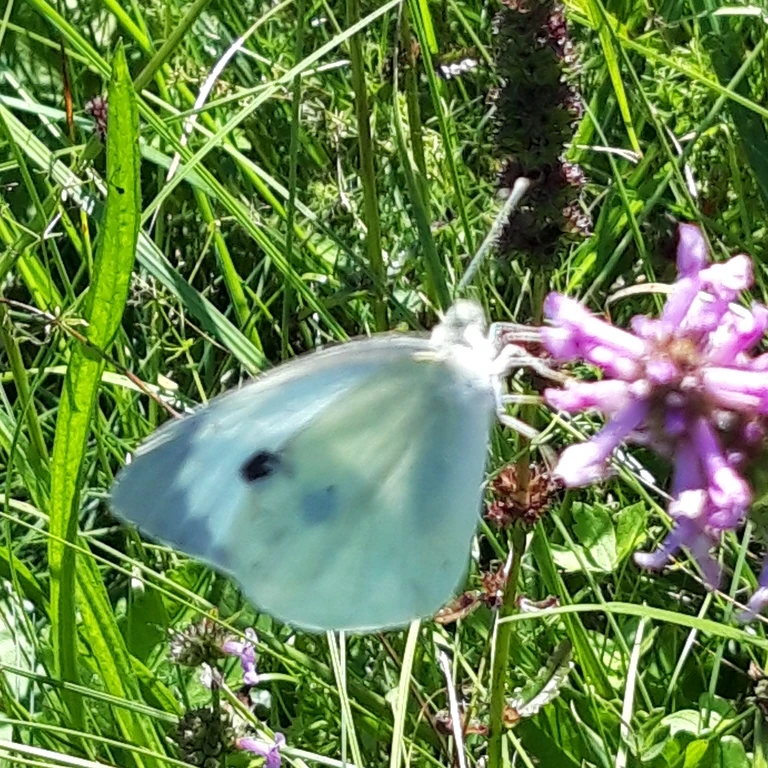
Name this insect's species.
Pieris brassicae
